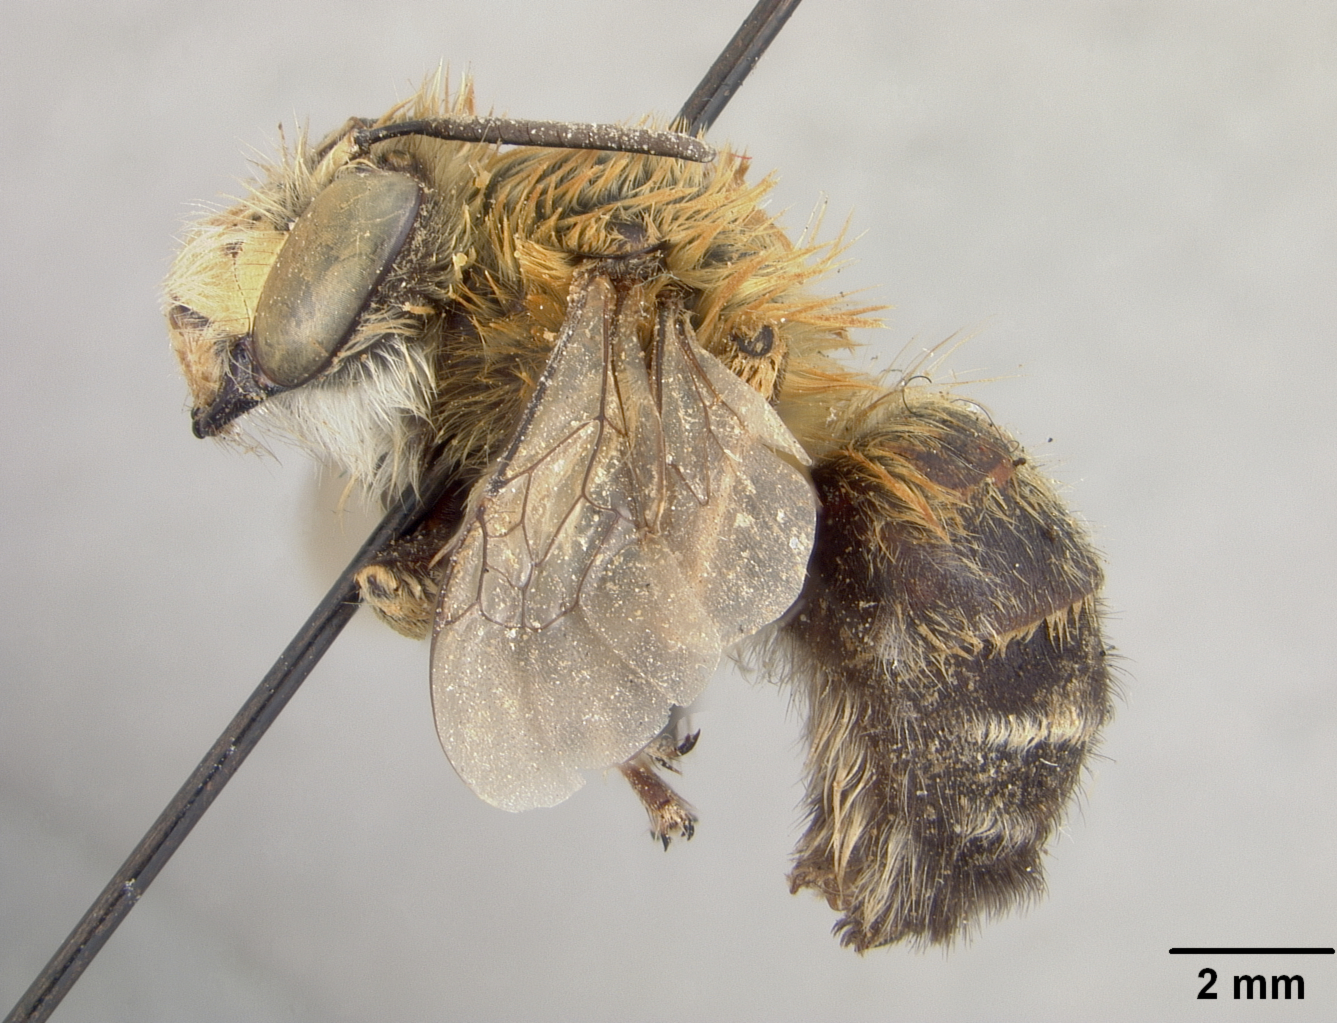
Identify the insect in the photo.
Anthophora retusiformis
